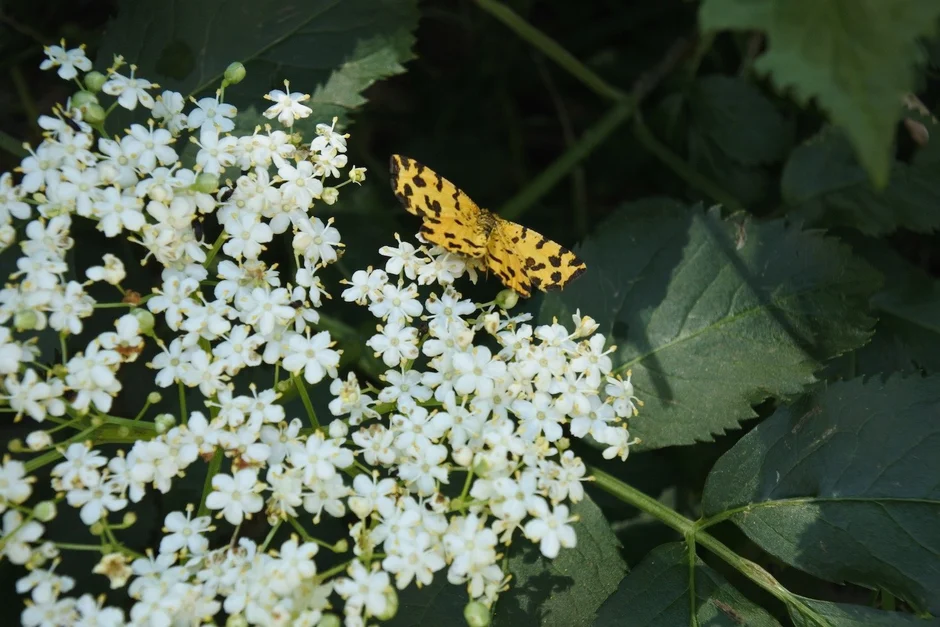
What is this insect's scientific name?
Pseudopanthera macularia
